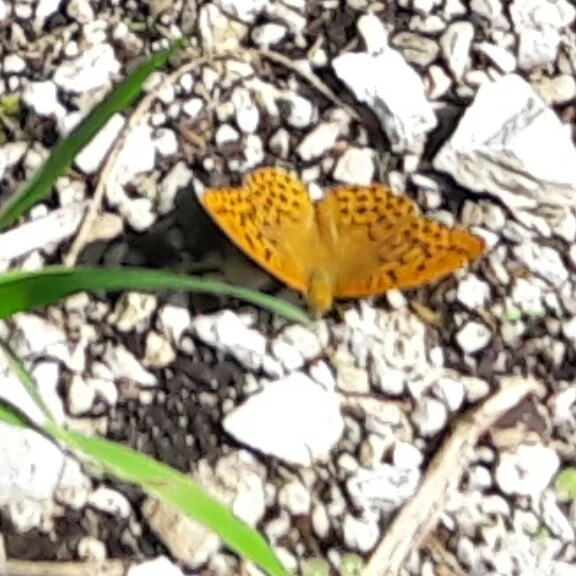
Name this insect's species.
Argynnis paphia
